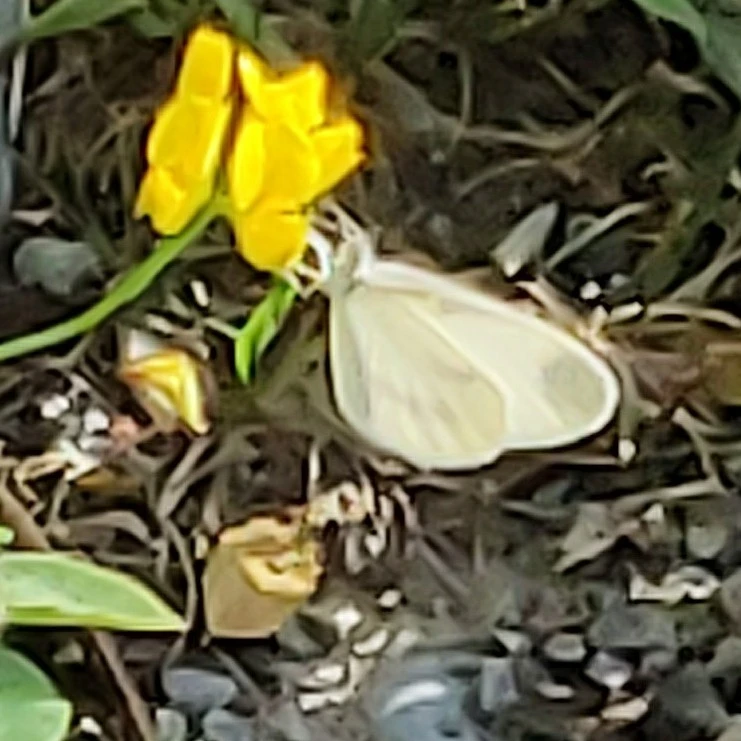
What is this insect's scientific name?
Leptidea sinapis/juvernica
